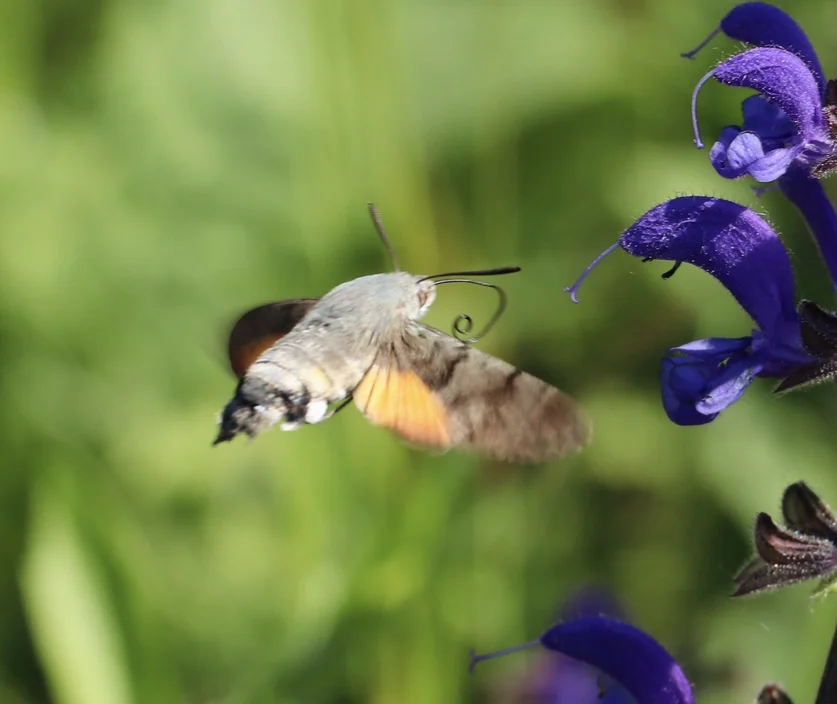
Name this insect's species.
Macroglossum stellatarum
